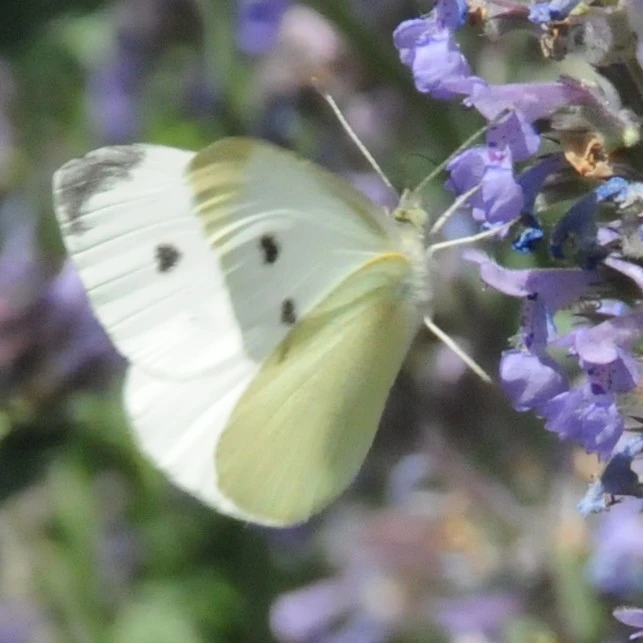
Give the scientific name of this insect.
Pieris rapae
